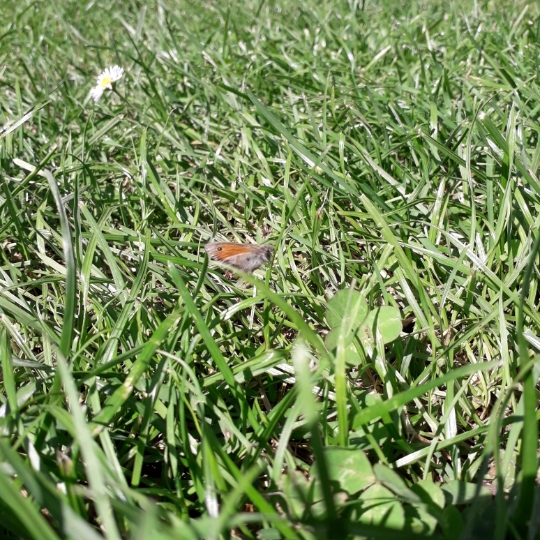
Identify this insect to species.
Coenonympha pamphilus
